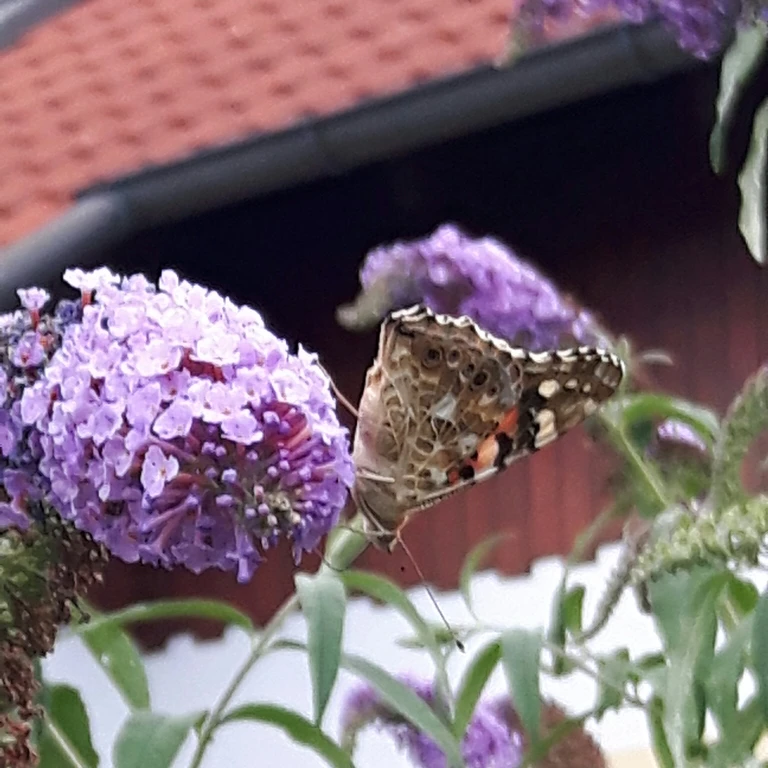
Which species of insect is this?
Vanessa cardui
